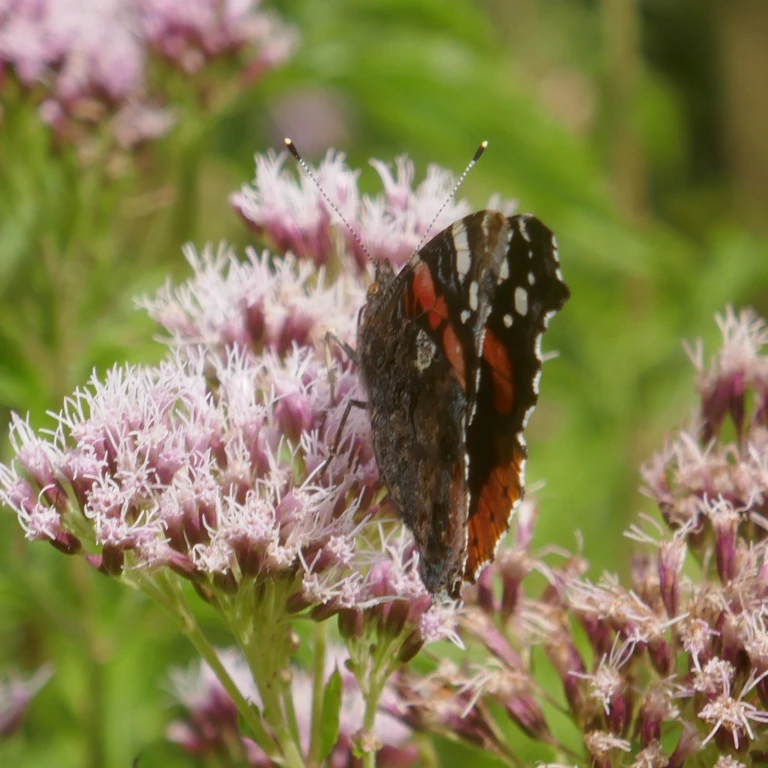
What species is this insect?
Vanessa atalanta
